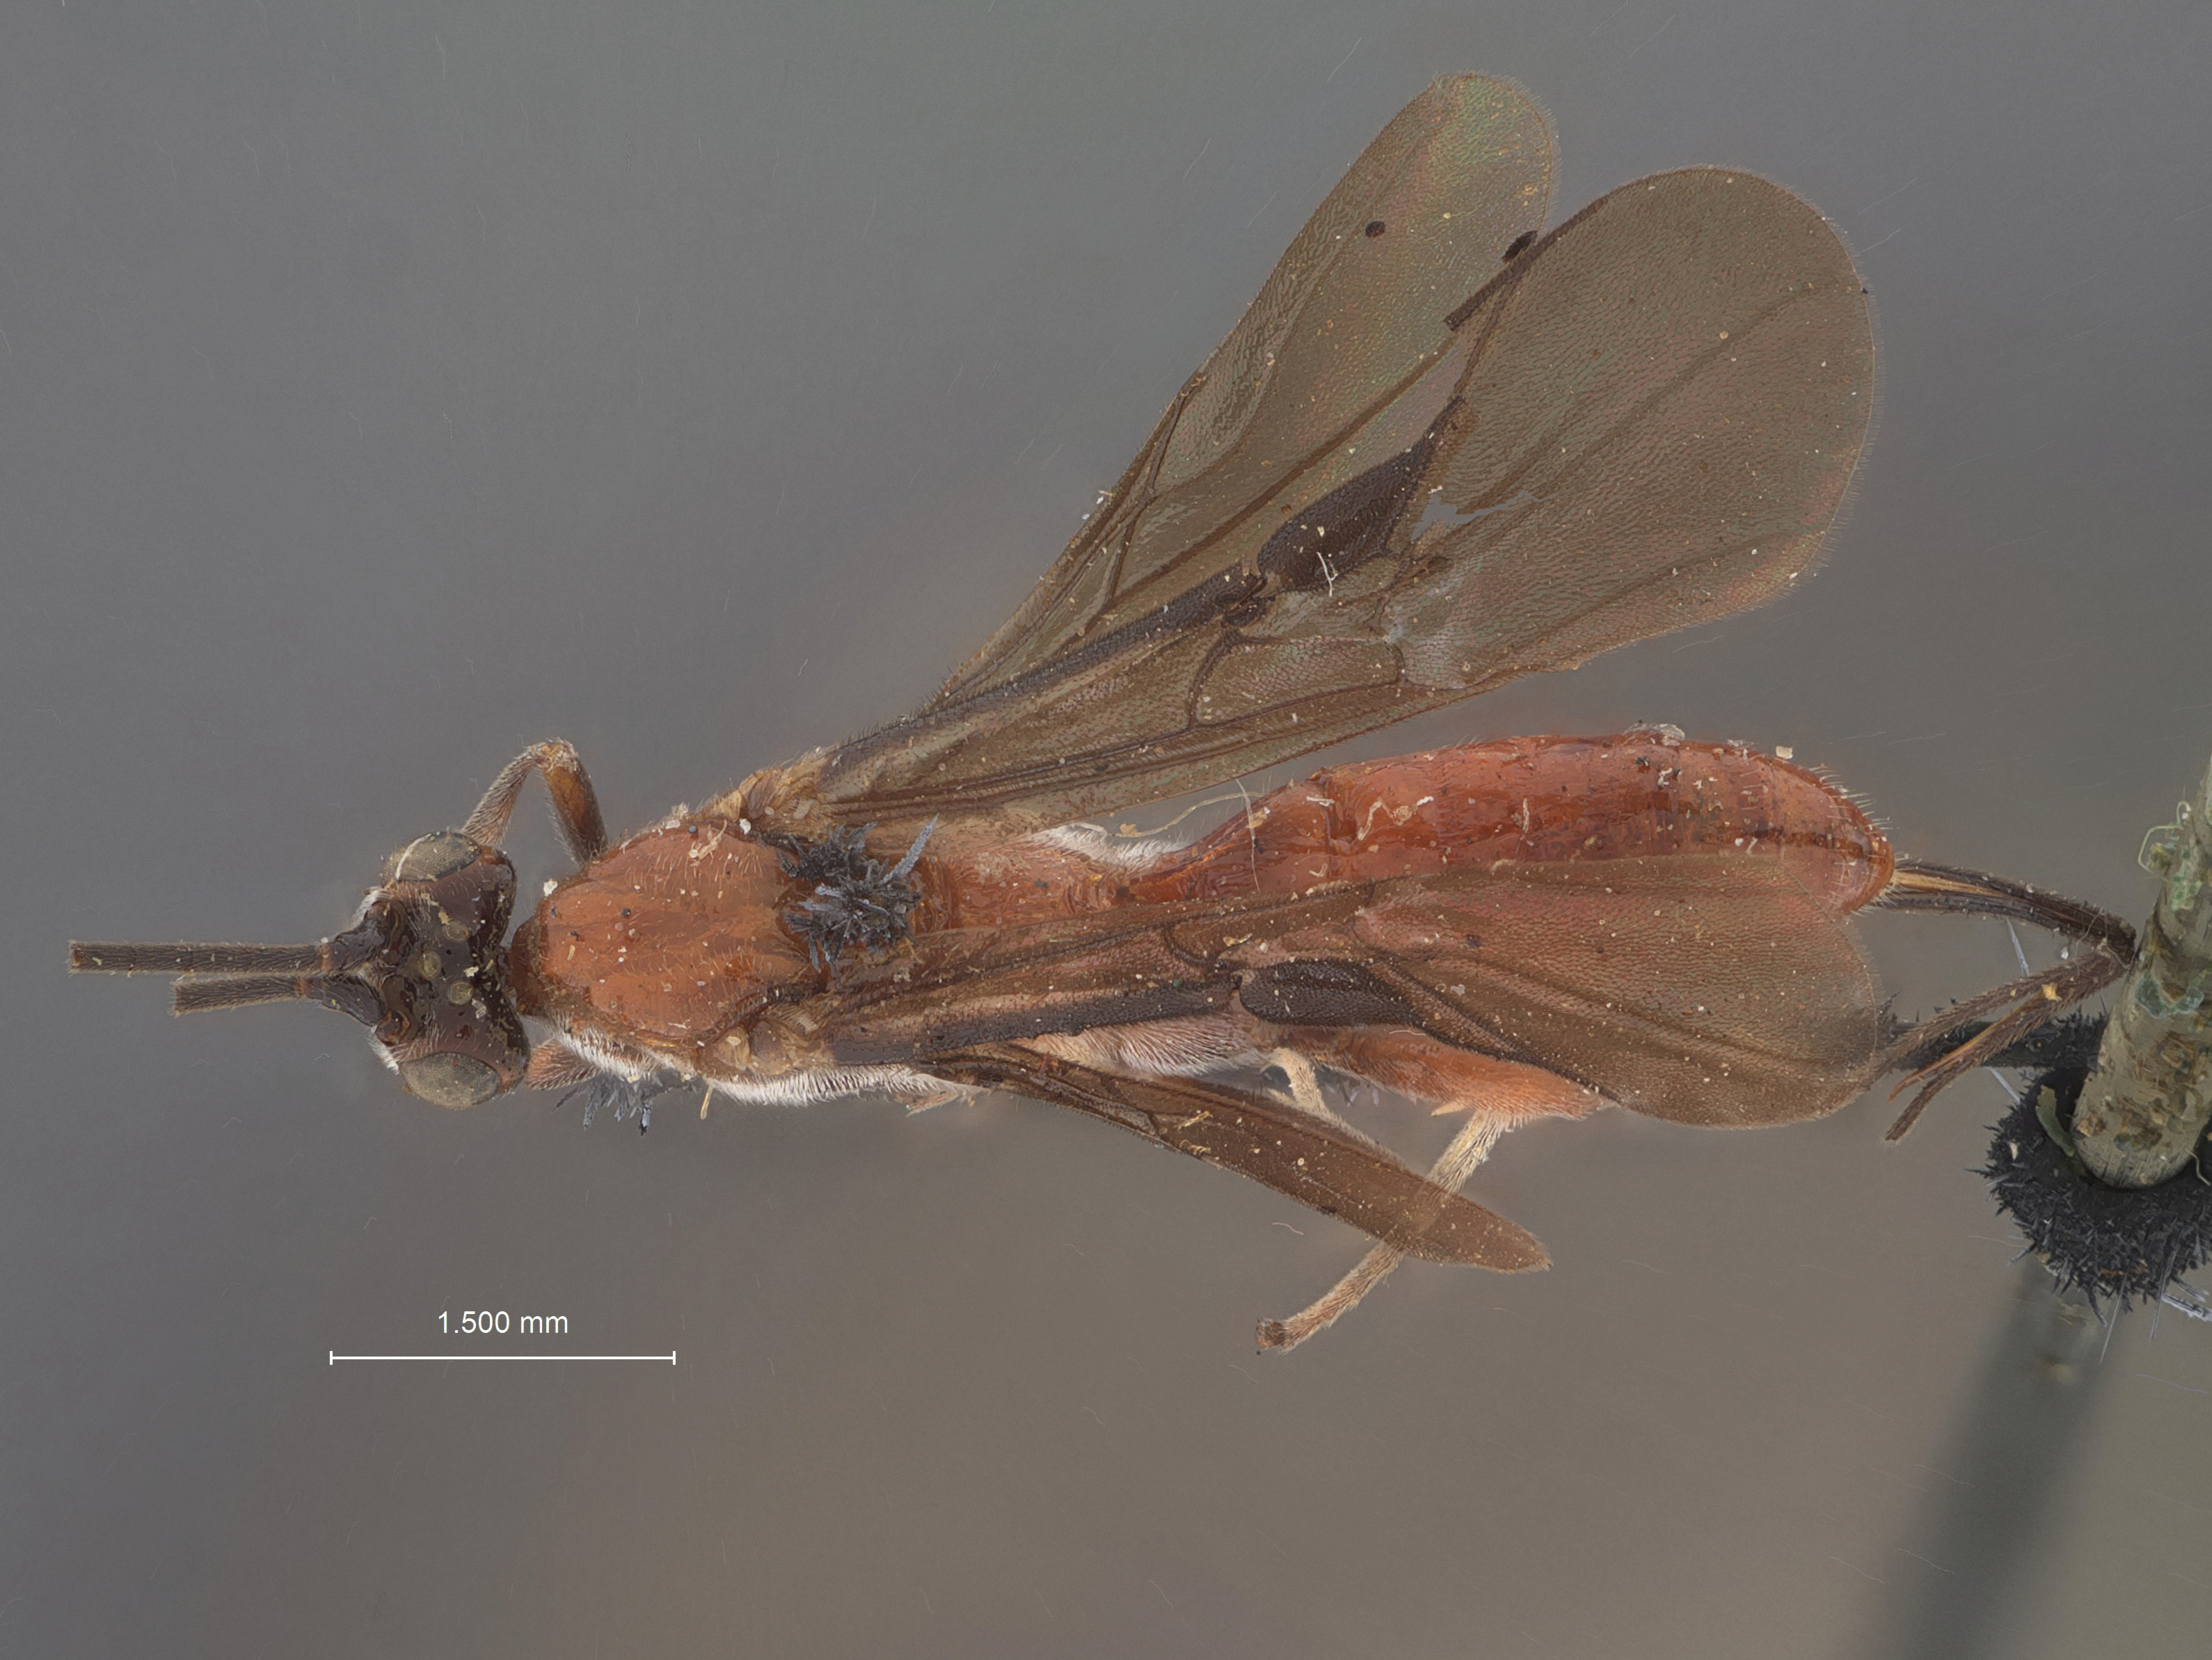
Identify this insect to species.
Bassus ninanae
